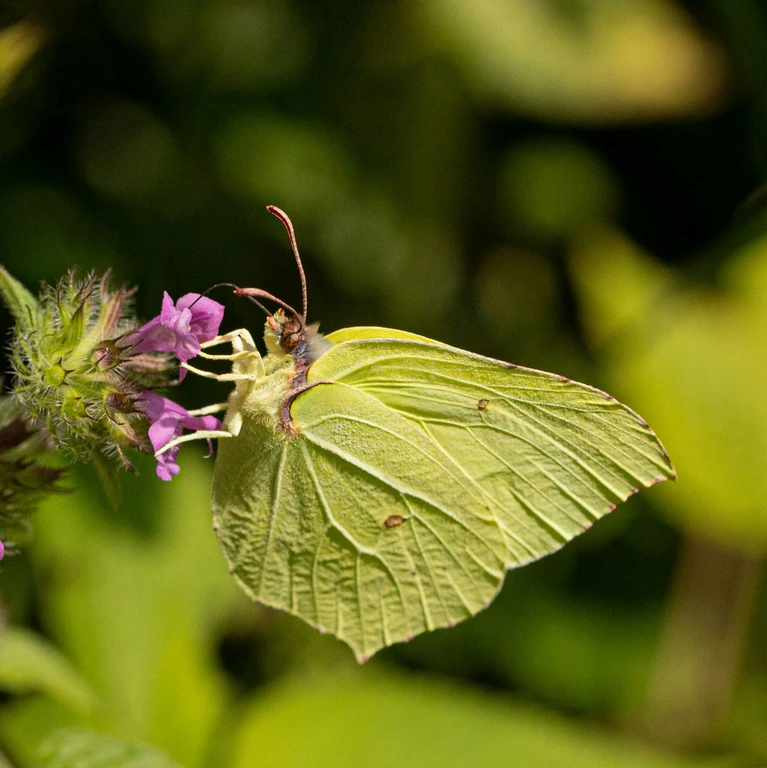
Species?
Gonepteryx rhamni
